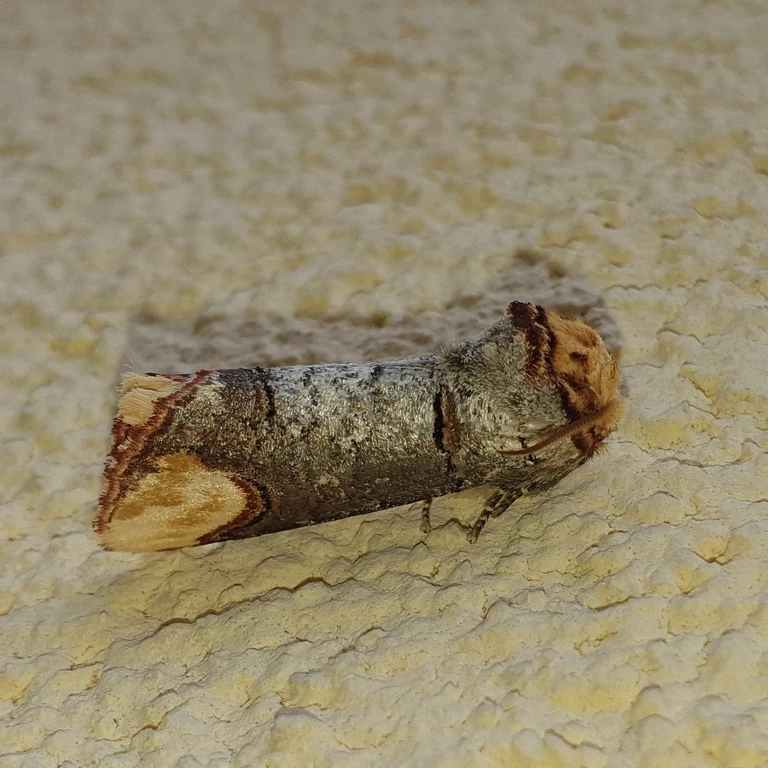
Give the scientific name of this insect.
Phalera bucephala
